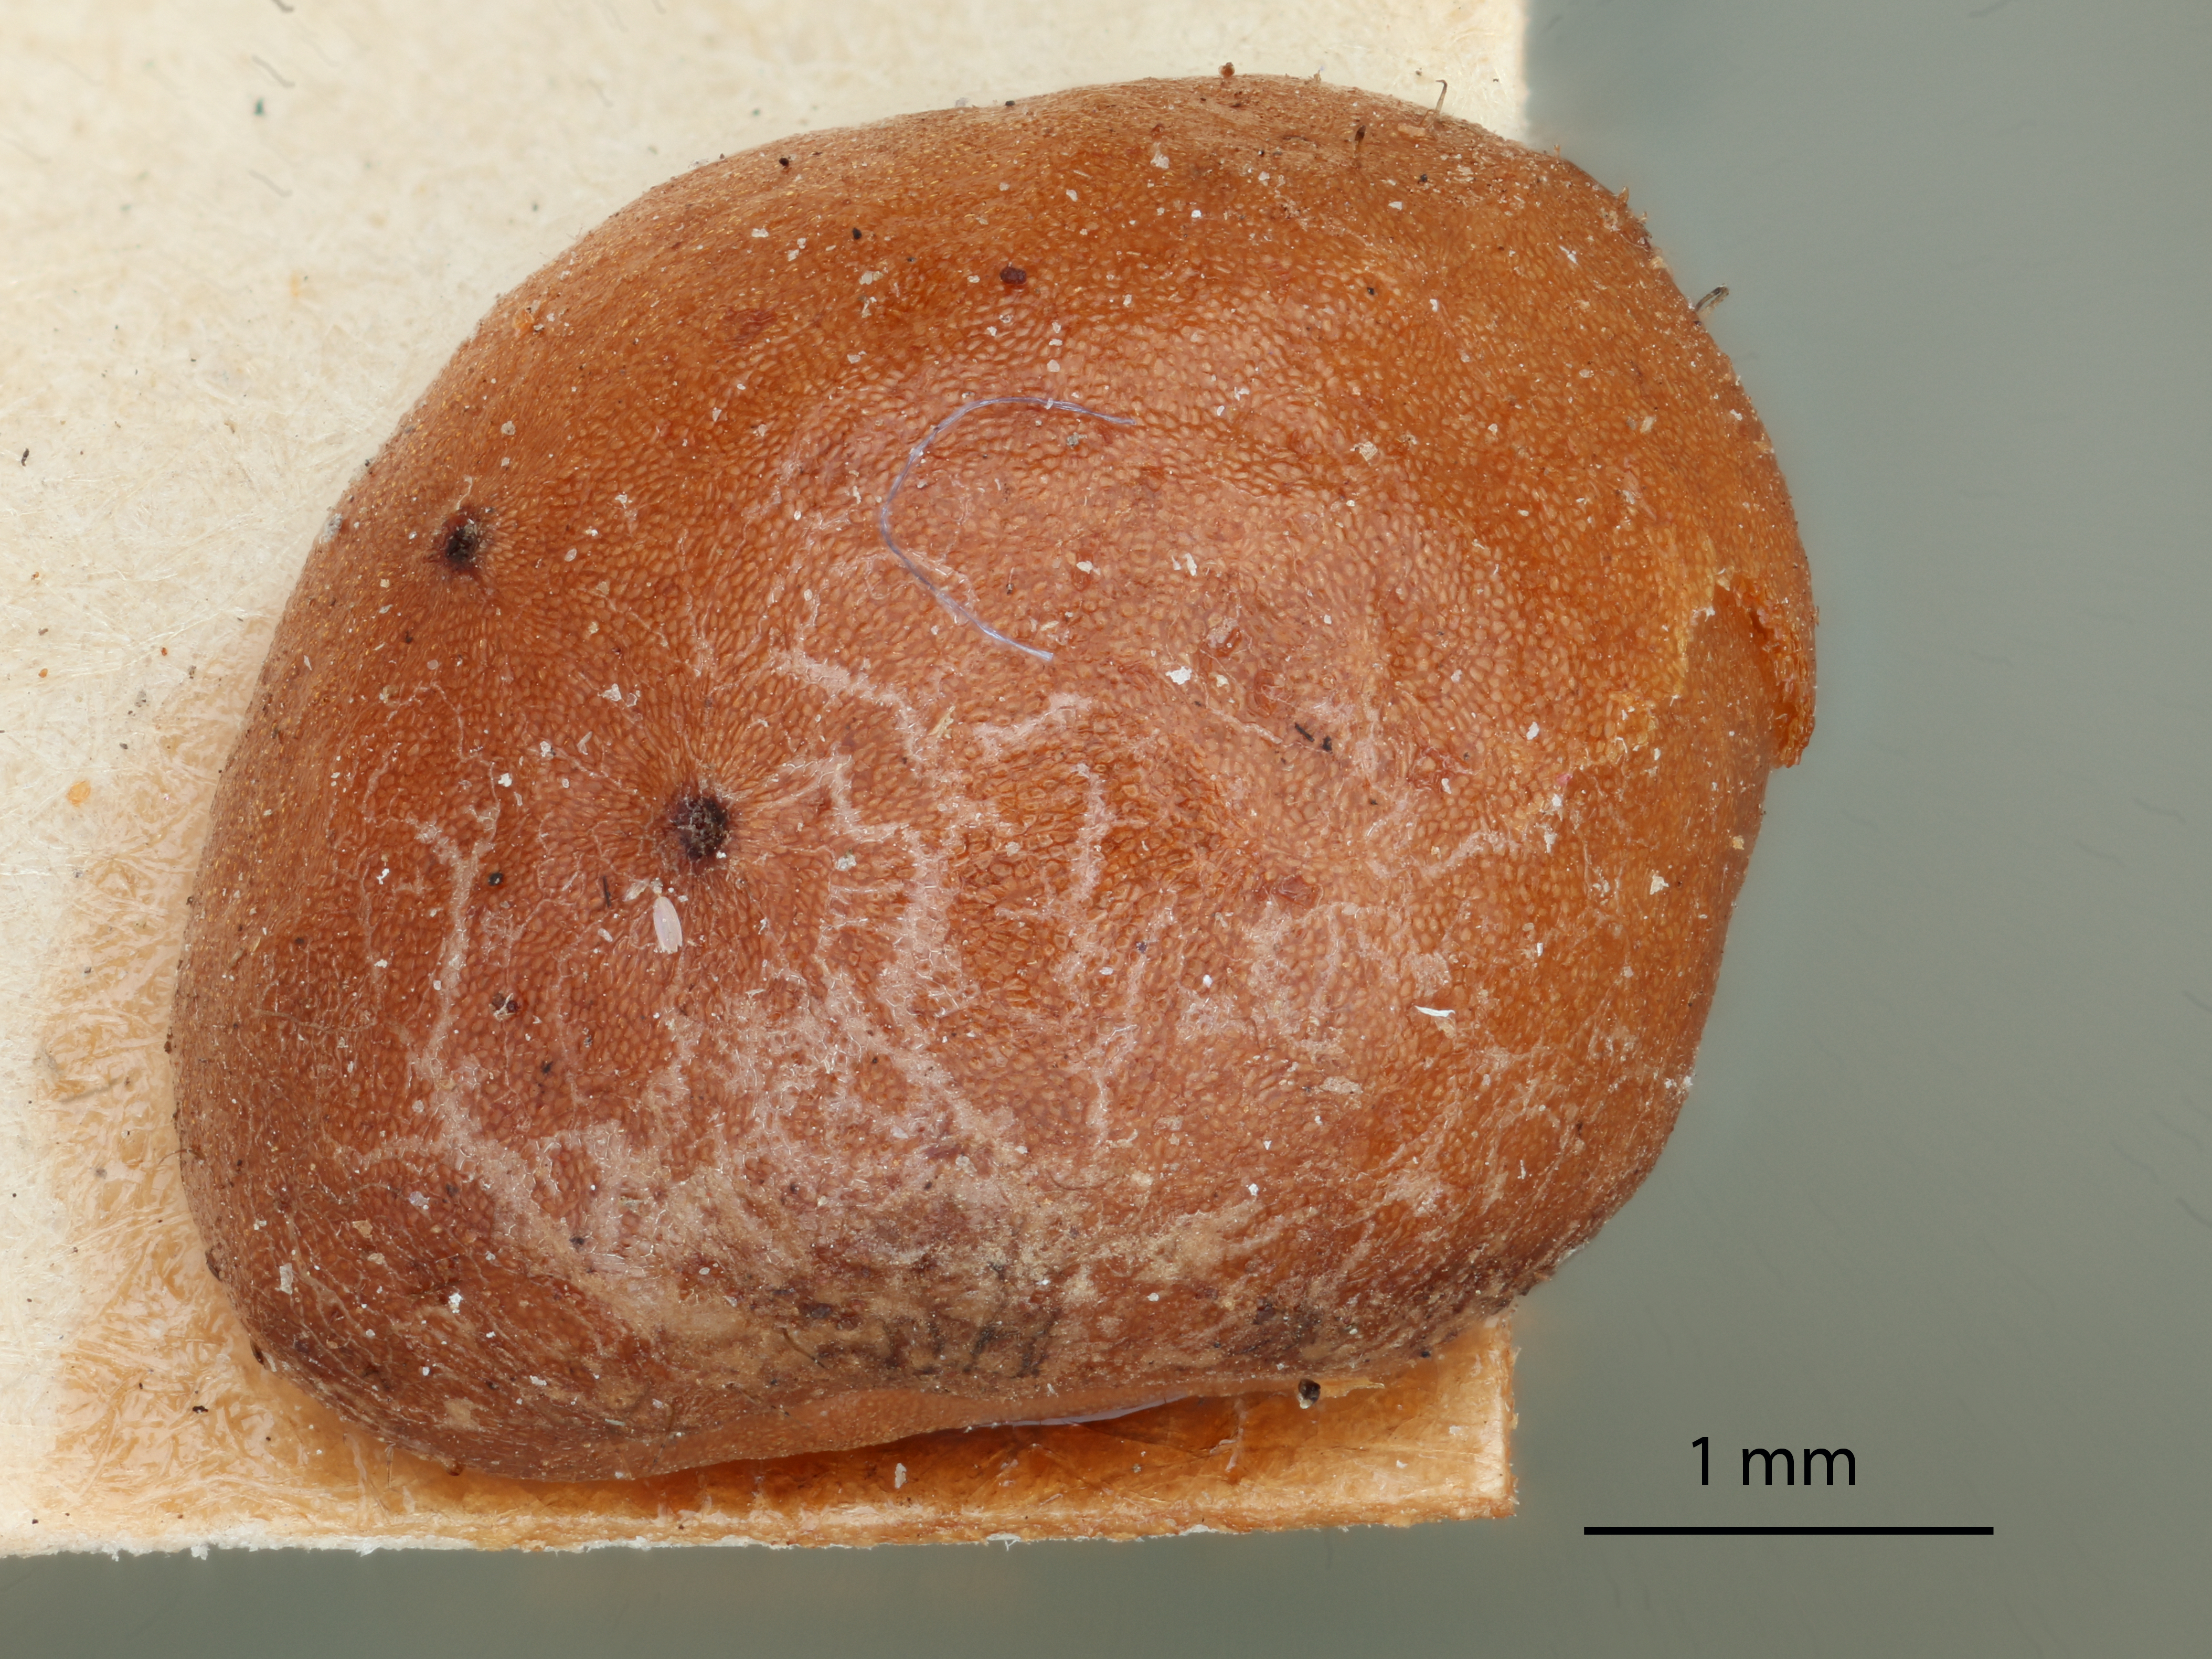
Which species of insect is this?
Neuroterus cockerelli
